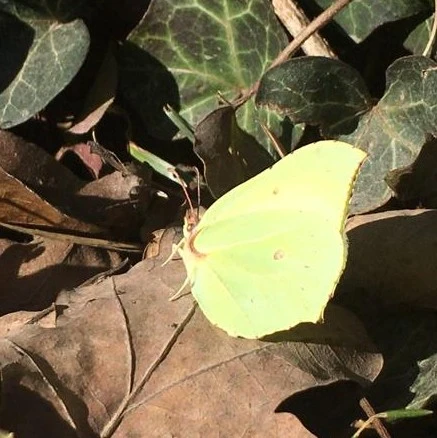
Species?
Gonepteryx rhamni
